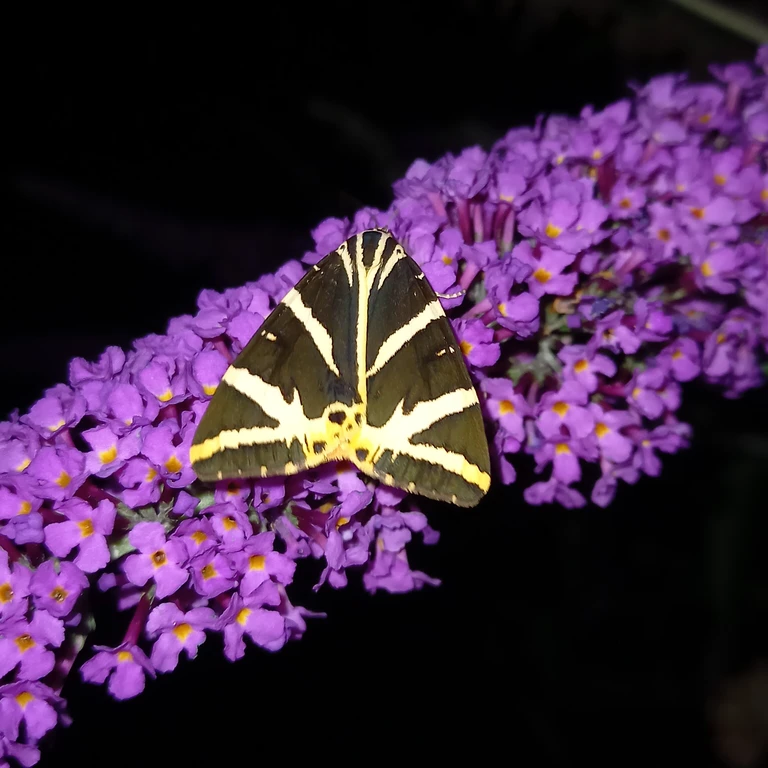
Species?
Euplagia quadripunctaria
